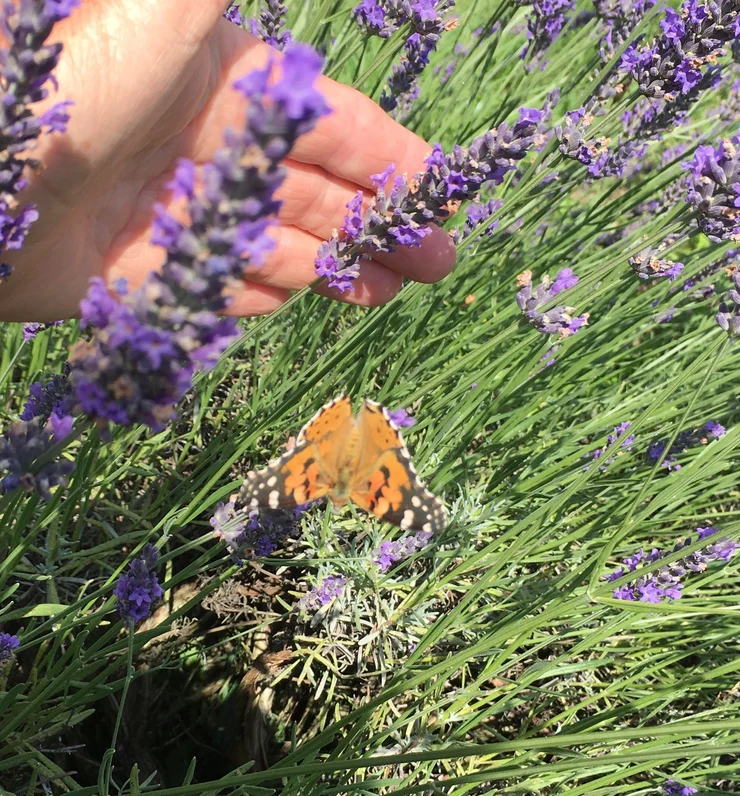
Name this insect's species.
Vanessa cardui
